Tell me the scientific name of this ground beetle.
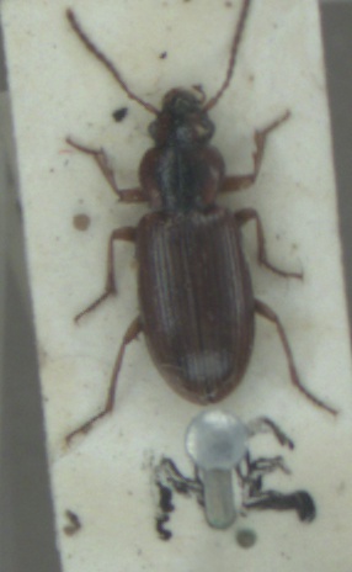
Dicheirotrichus gustavii
